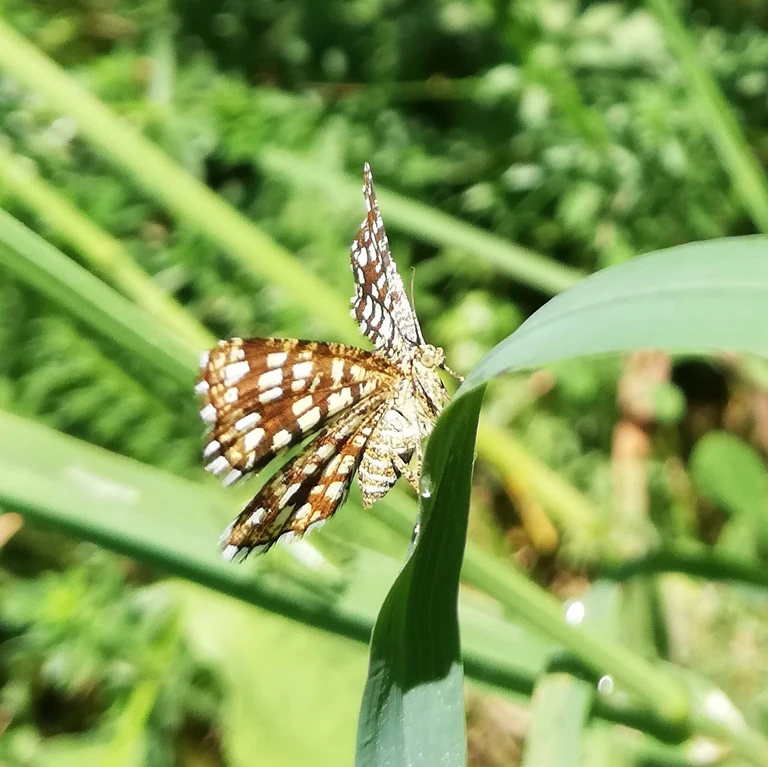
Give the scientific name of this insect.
Chiasmia clathrata
